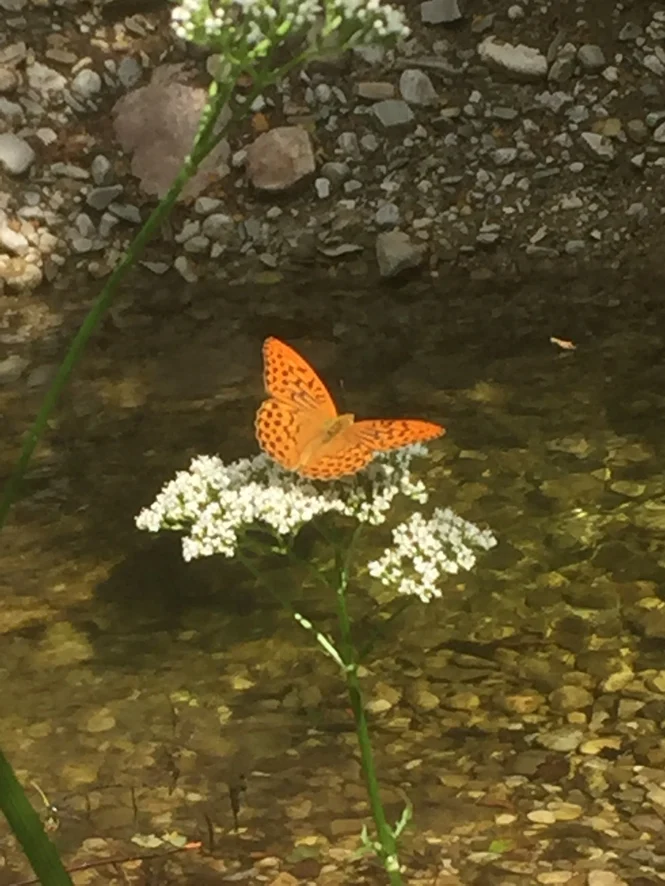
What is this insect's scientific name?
Argynnis paphia
